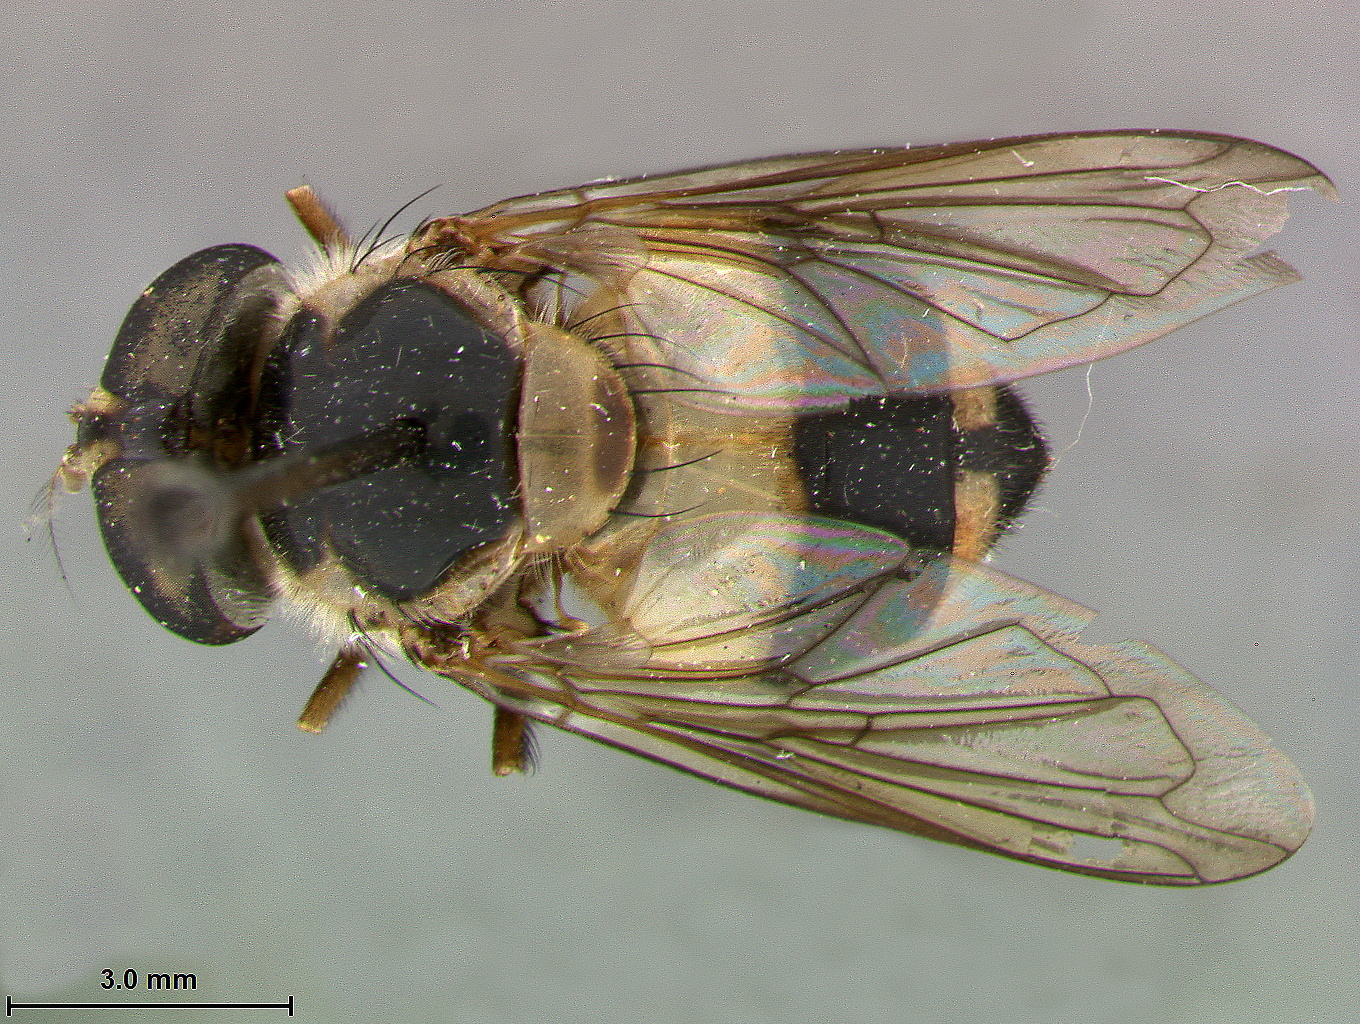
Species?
Volucella pallidibasis
